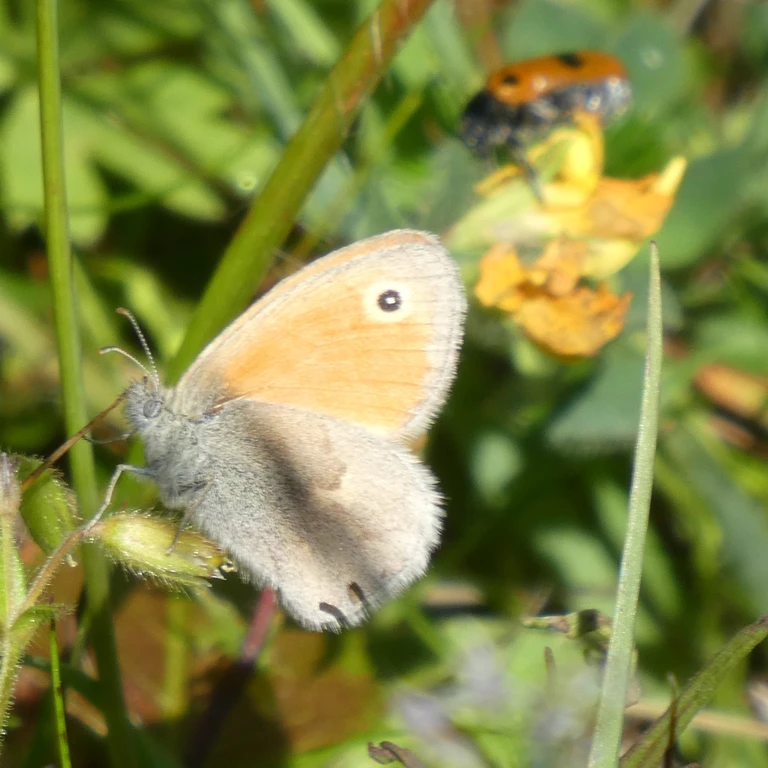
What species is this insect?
Coenonympha pamphilus
